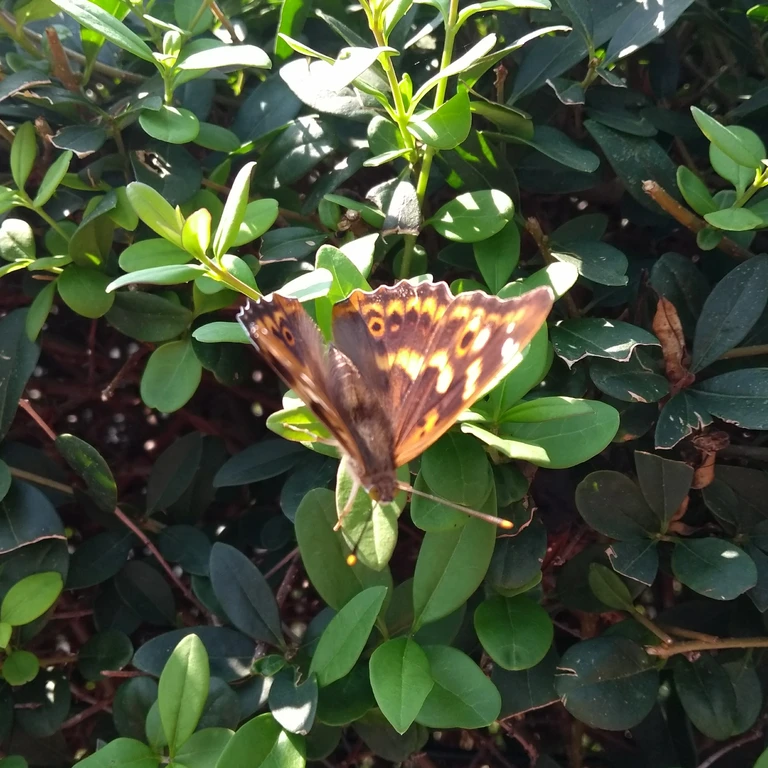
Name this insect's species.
Apatura ilia
